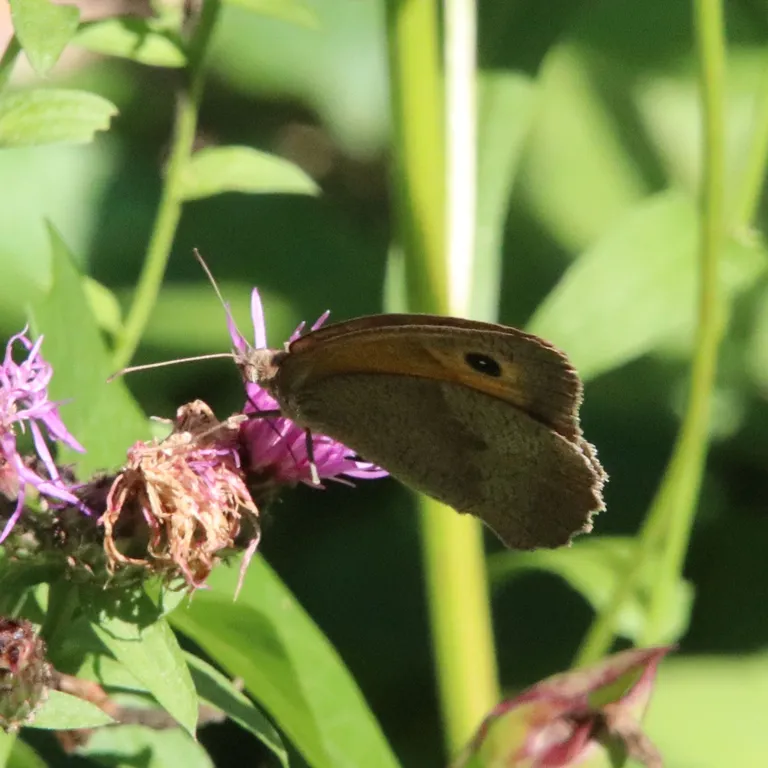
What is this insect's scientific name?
Maniola jurtina
